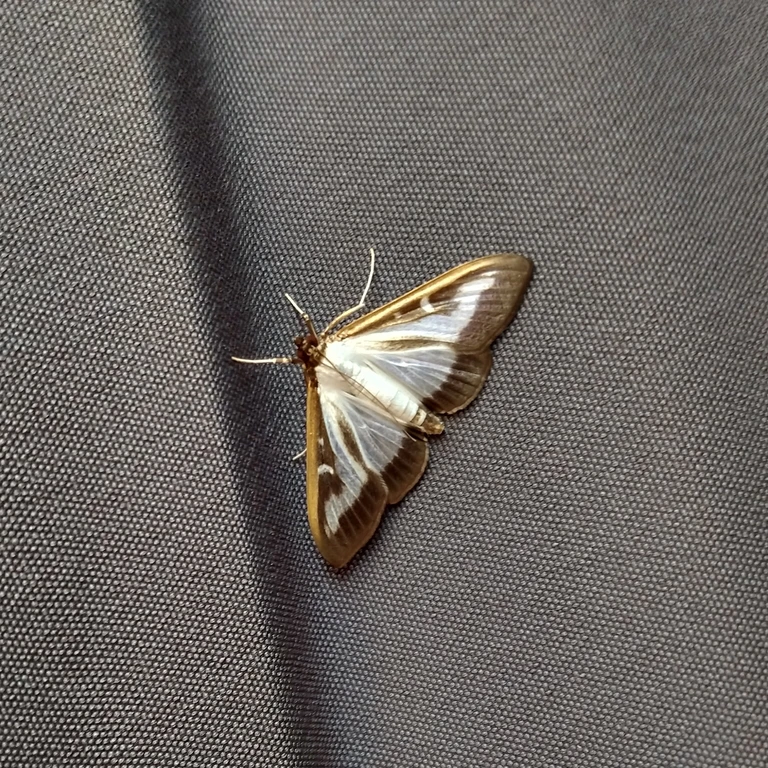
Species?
Cydalima perspectalis
